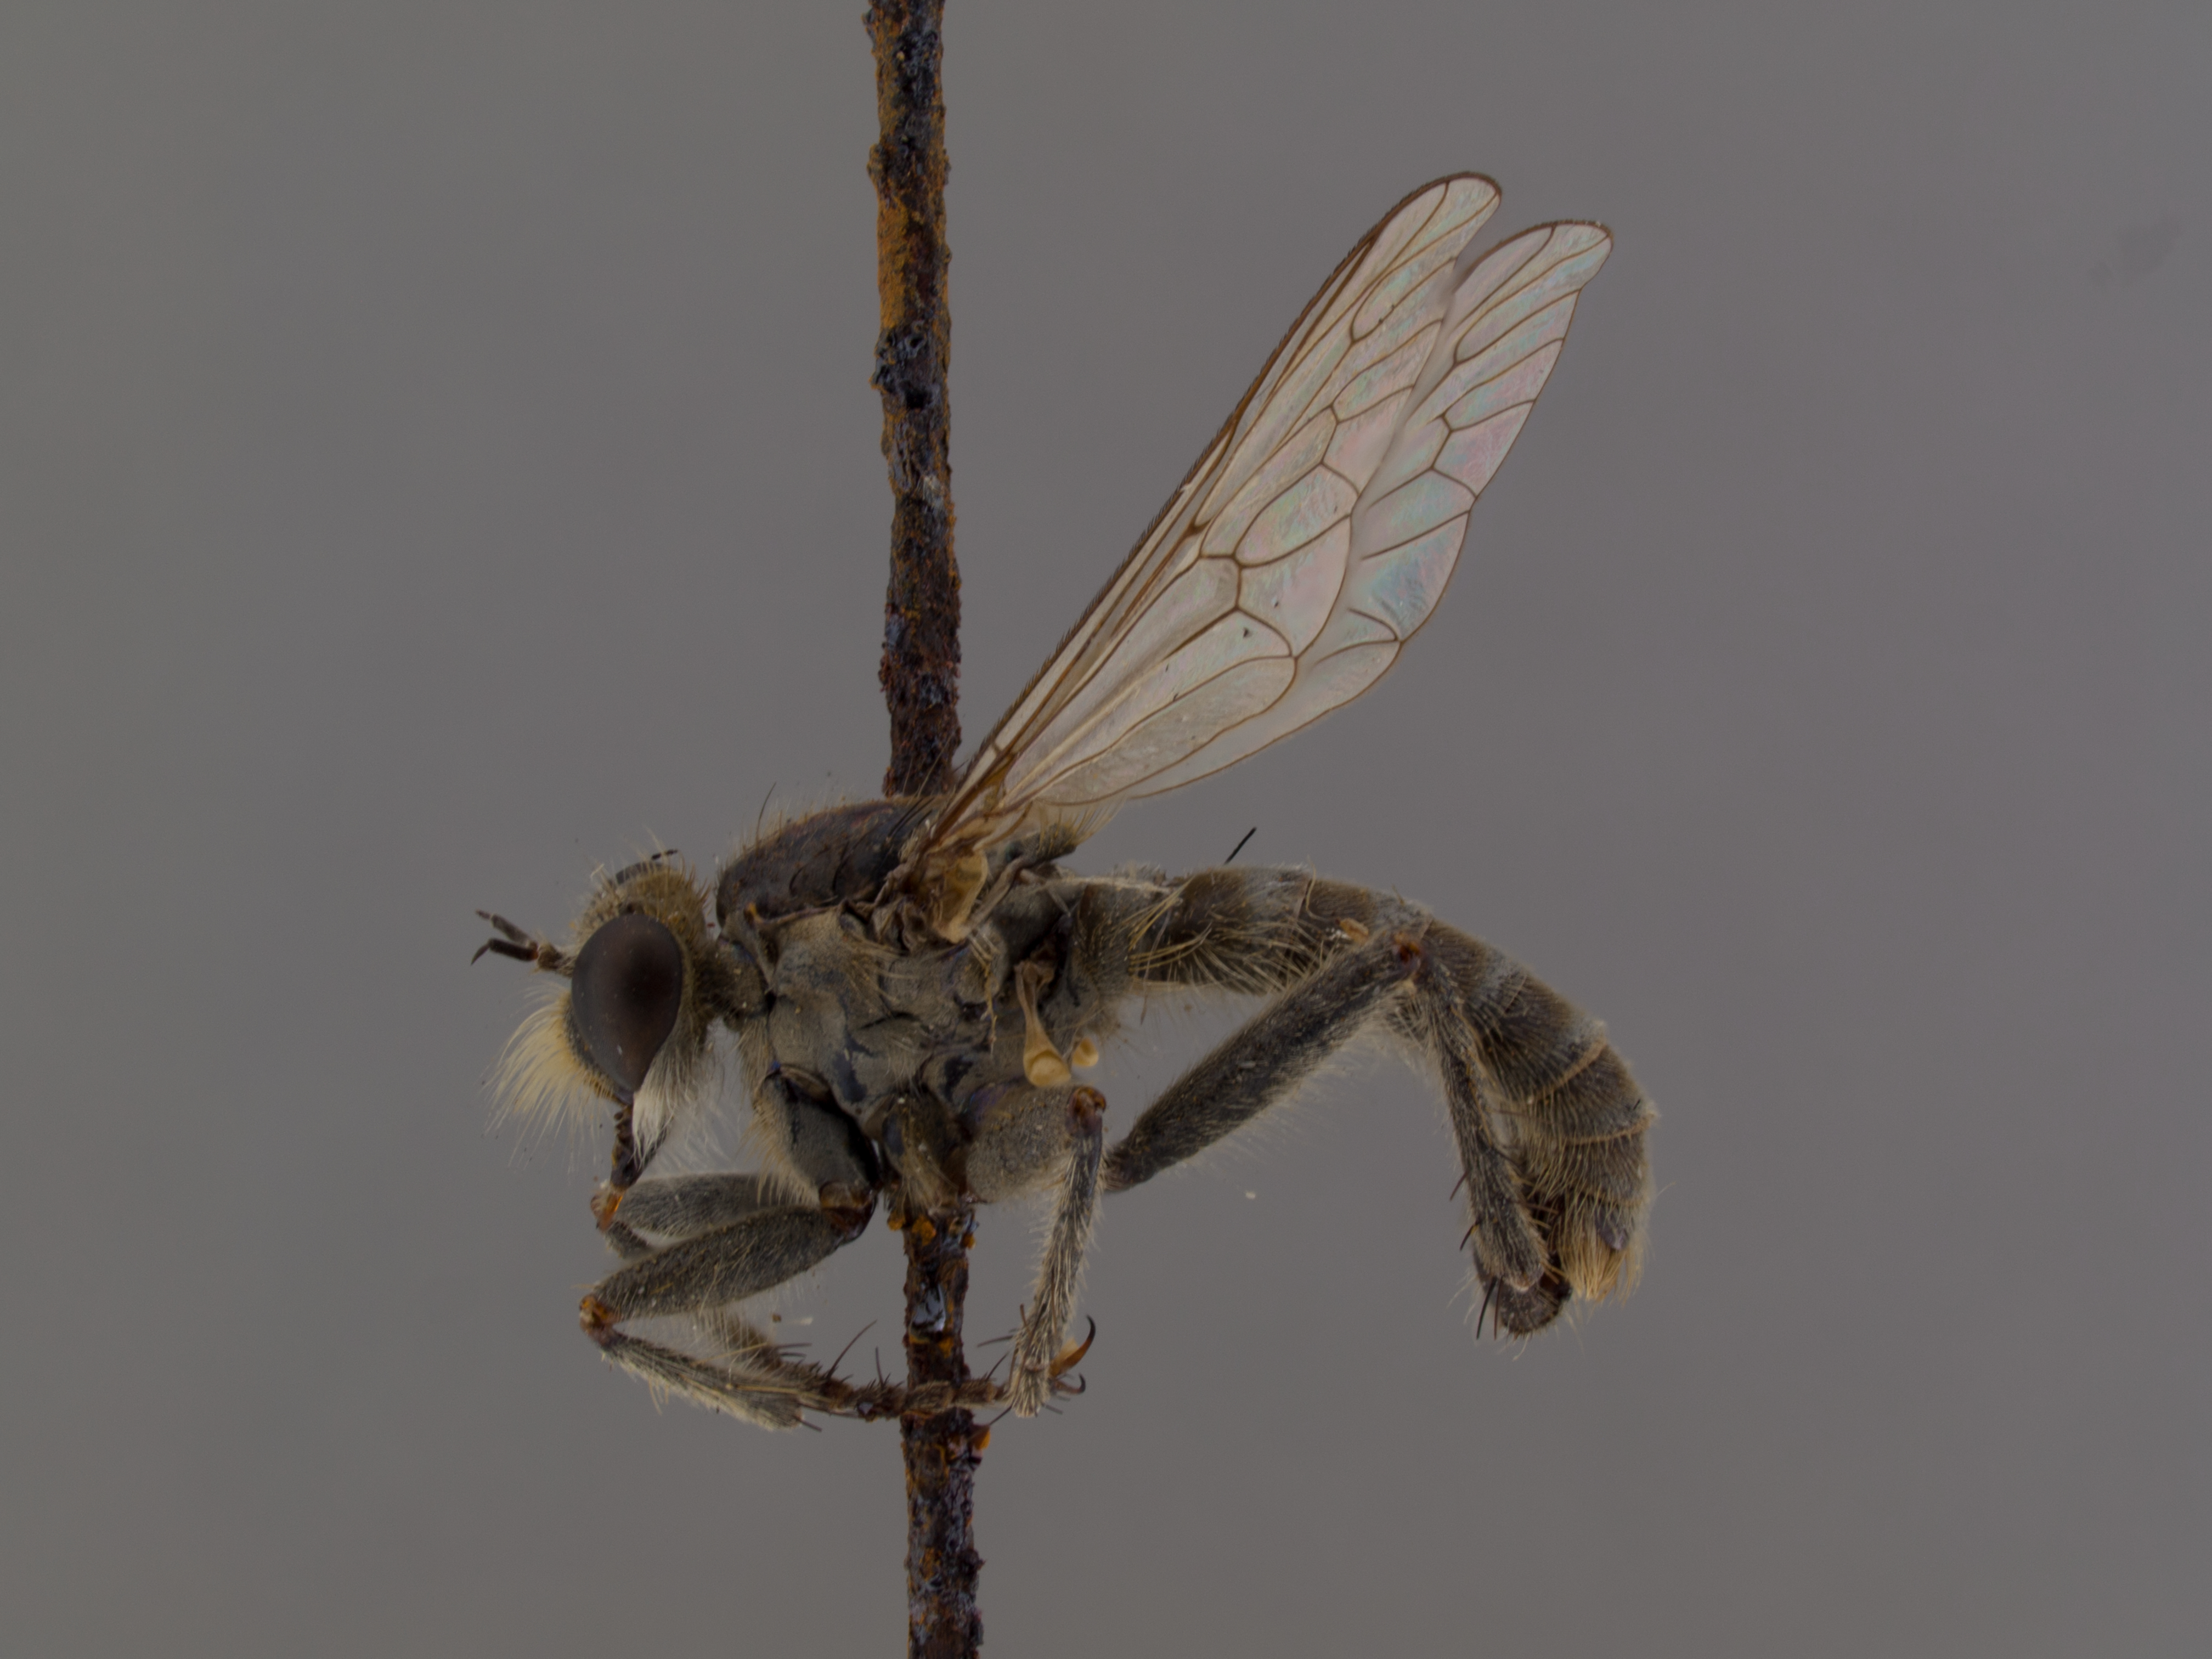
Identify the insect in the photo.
Lasiopogon actius
